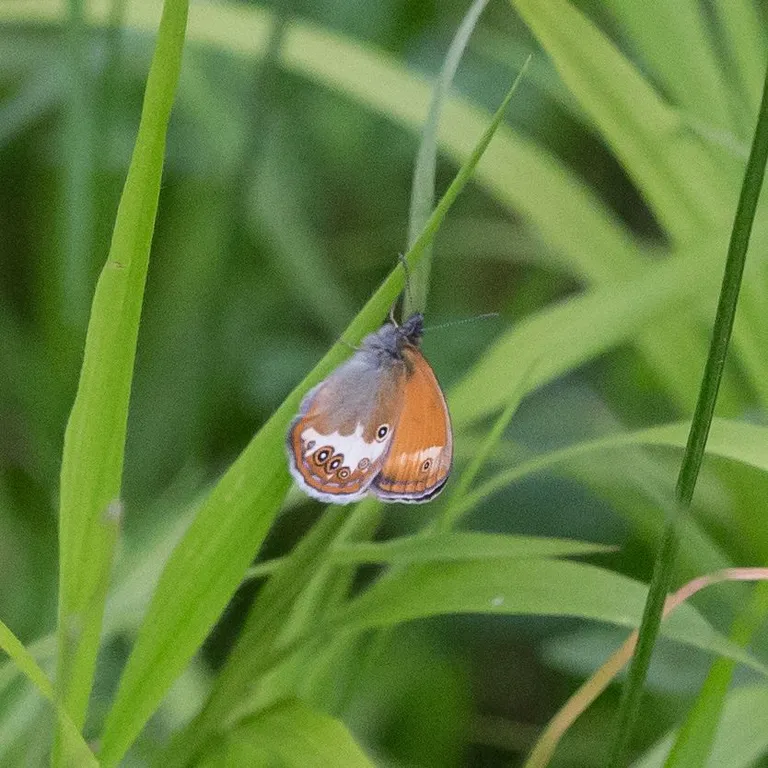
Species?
Coenonympha arcania
